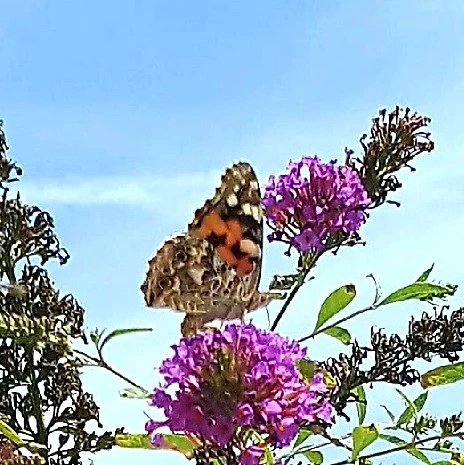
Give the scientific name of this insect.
Vanessa cardui
